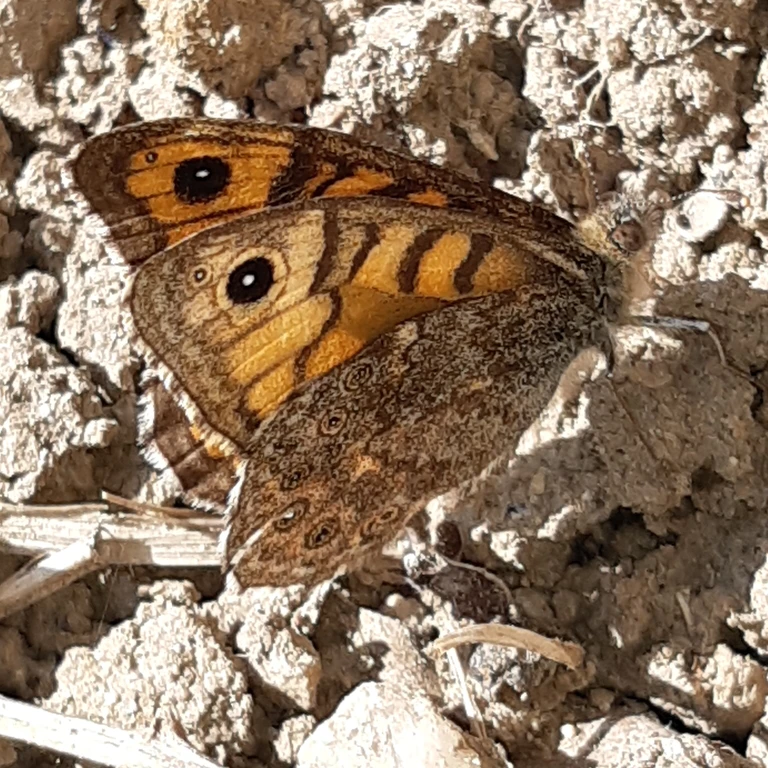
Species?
Lasiommata megera (also Pararge megera)
